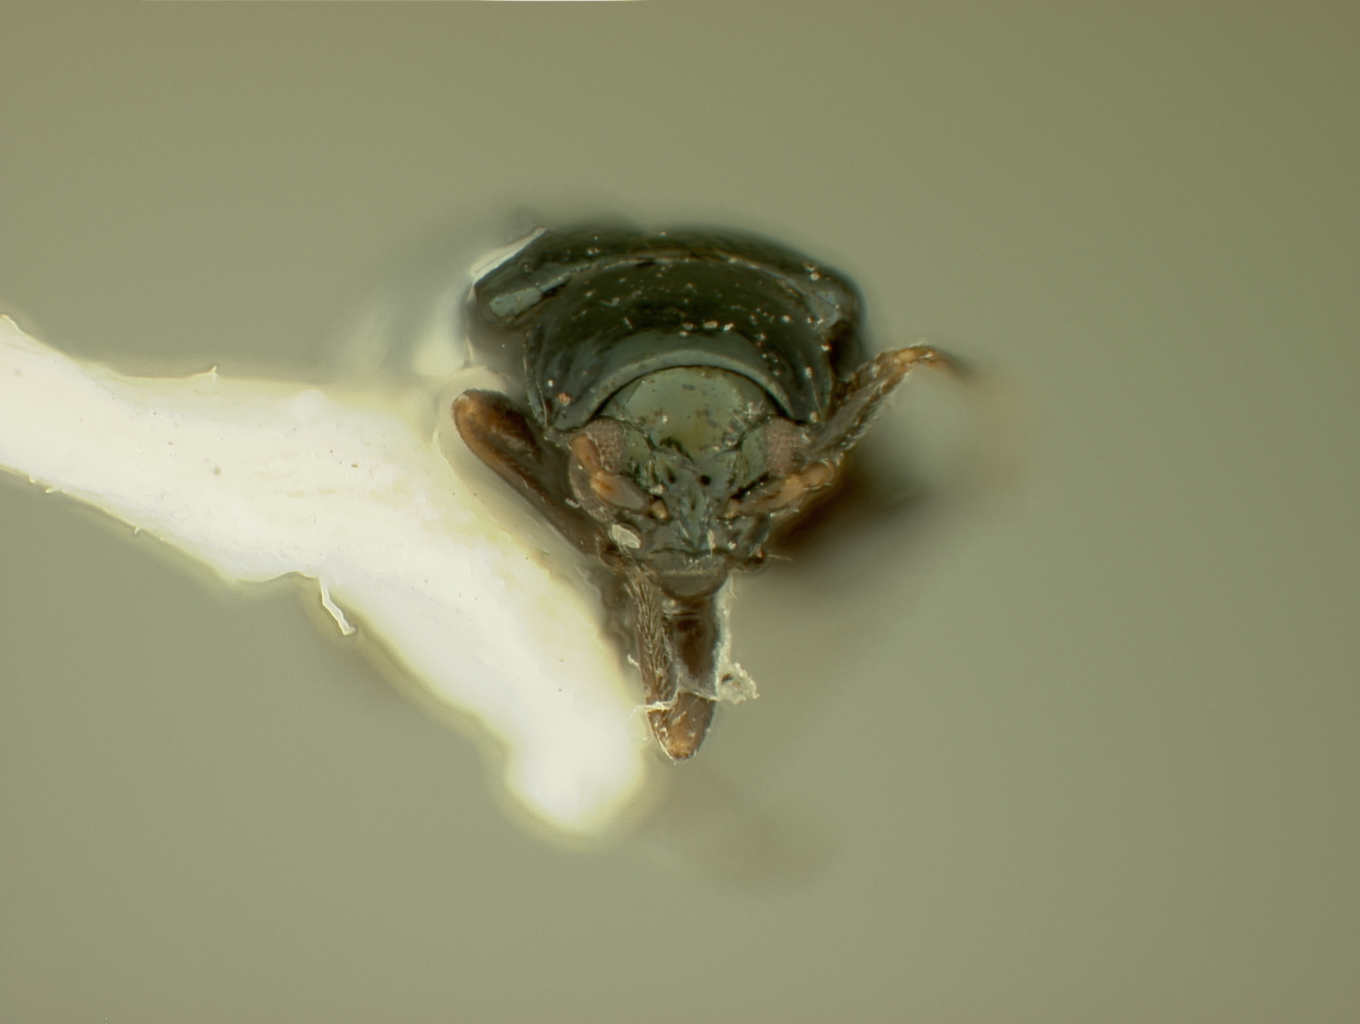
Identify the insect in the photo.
Aphthona simlaensis
